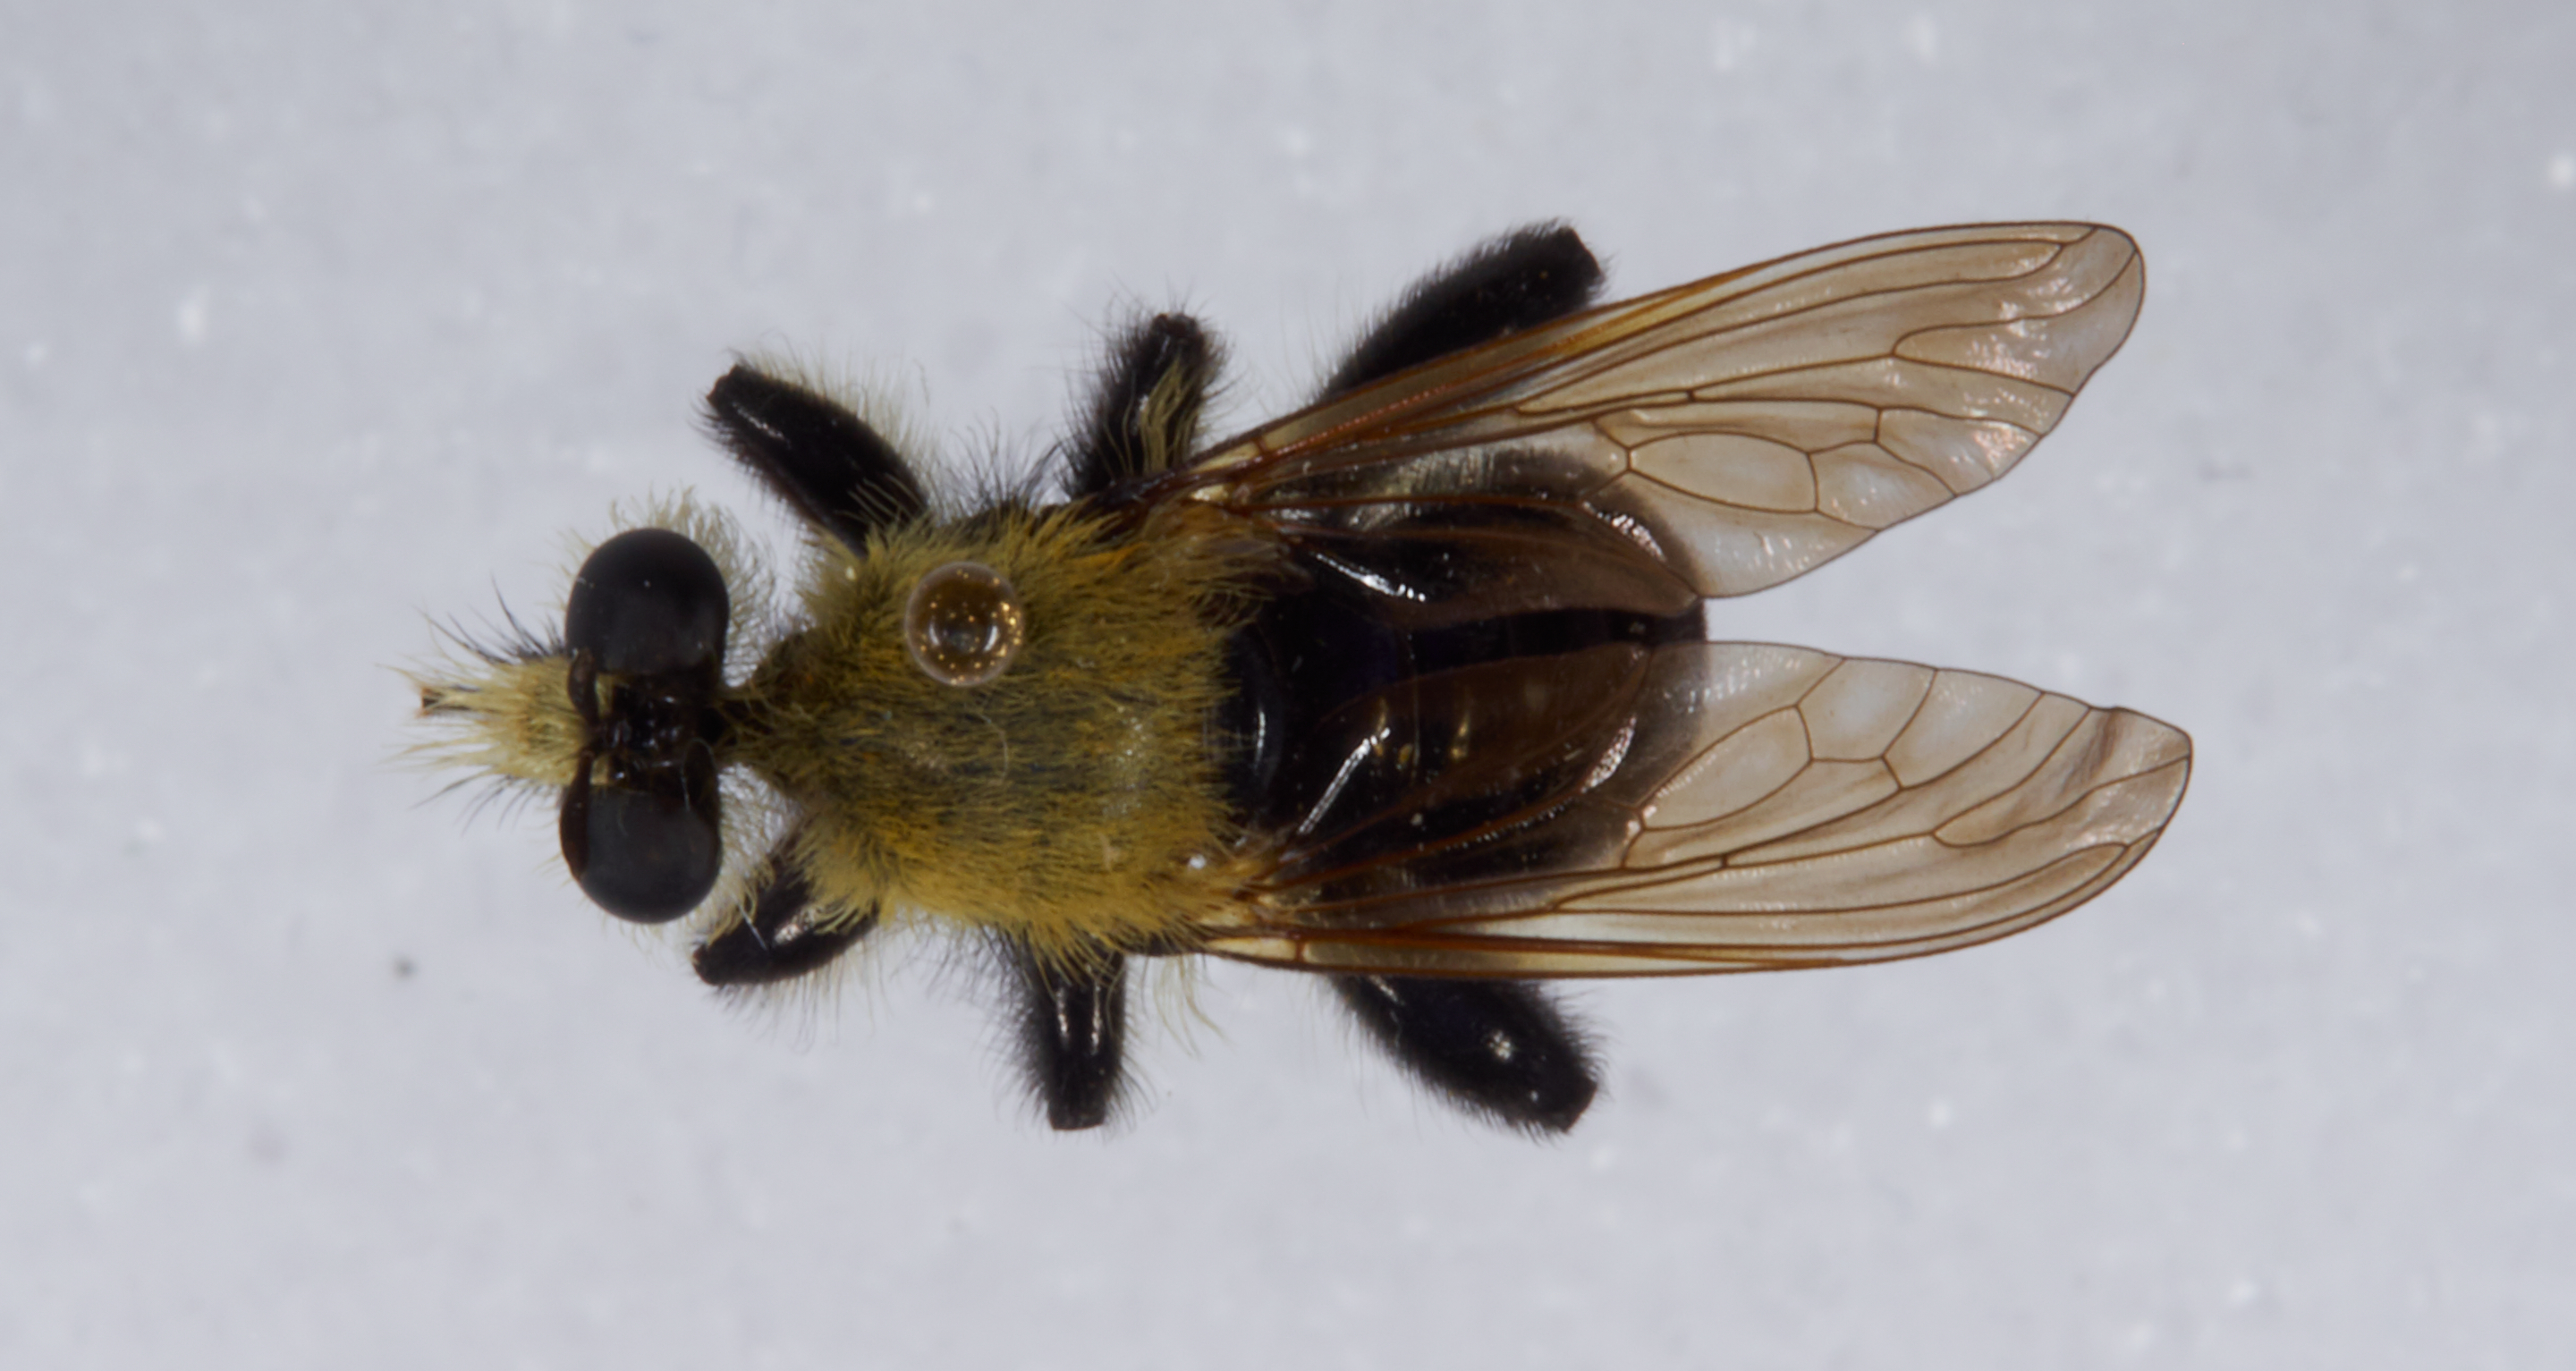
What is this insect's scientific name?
Laphria virginica
